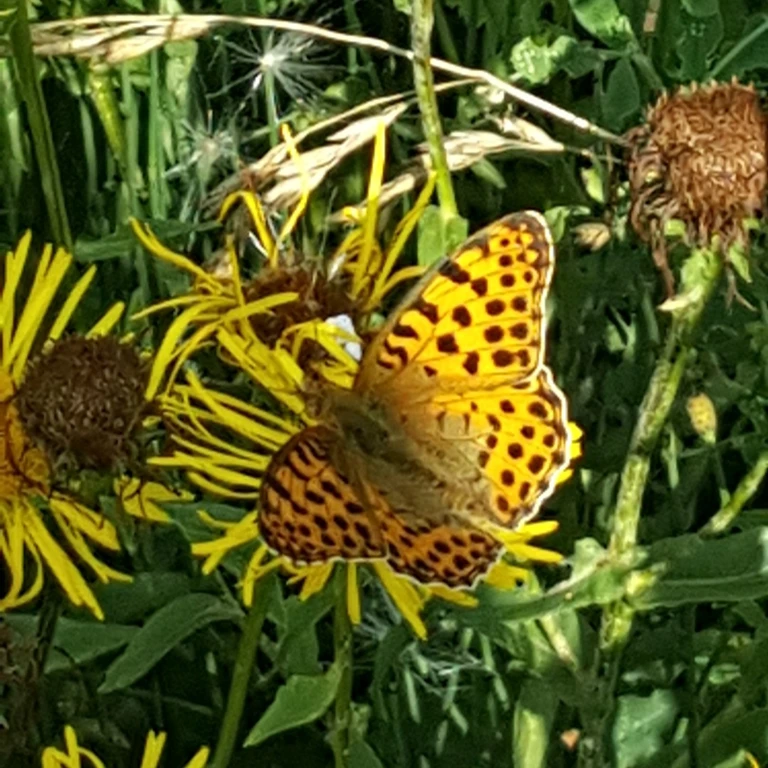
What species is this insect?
Issoria lathonia
